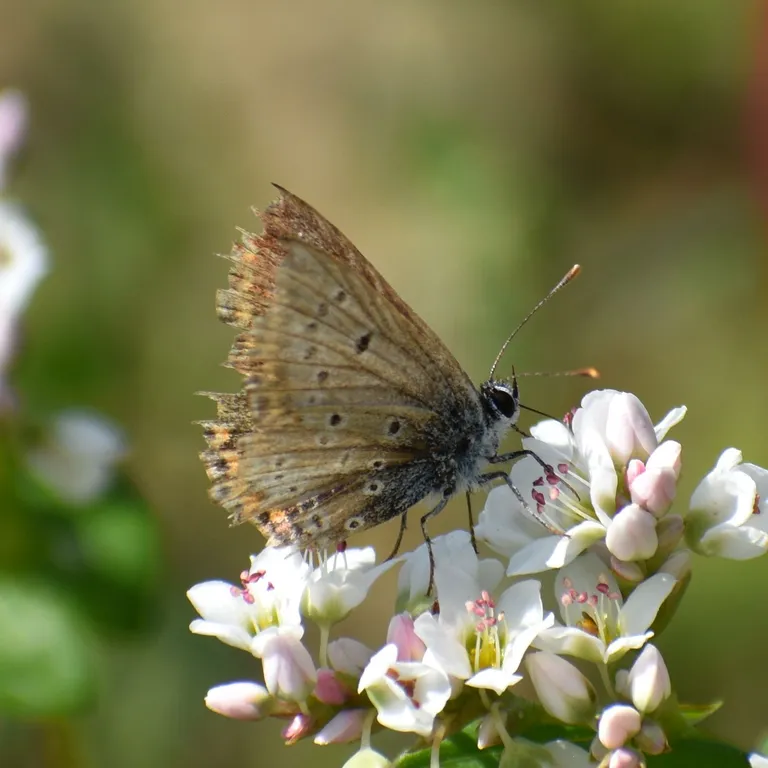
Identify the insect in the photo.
Aricia agestis/artaxerxes
